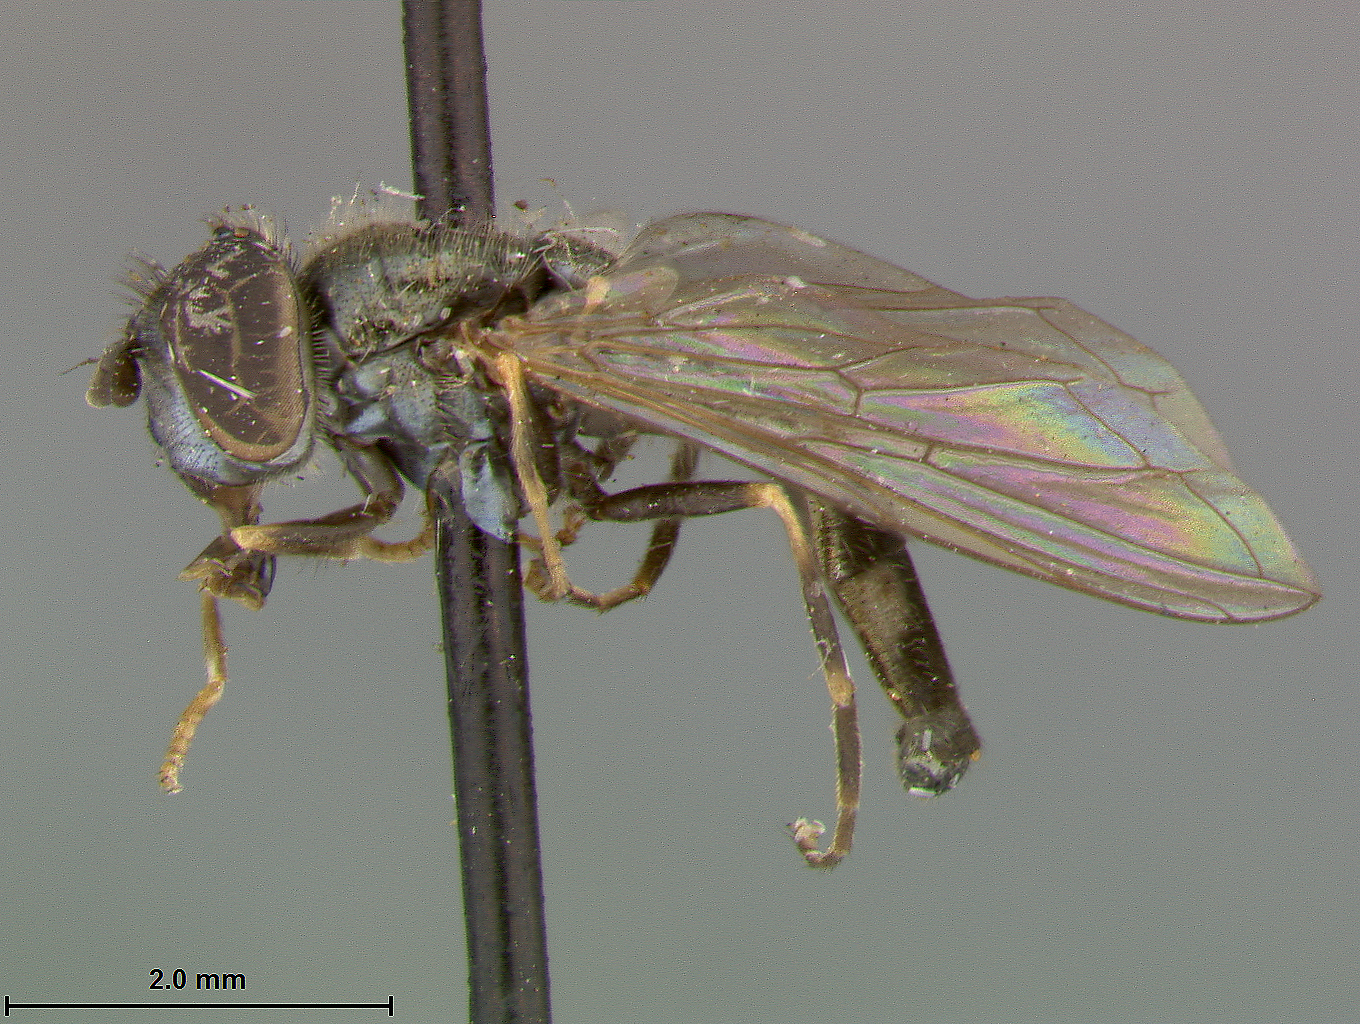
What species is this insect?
Platycheirus occidentalis
